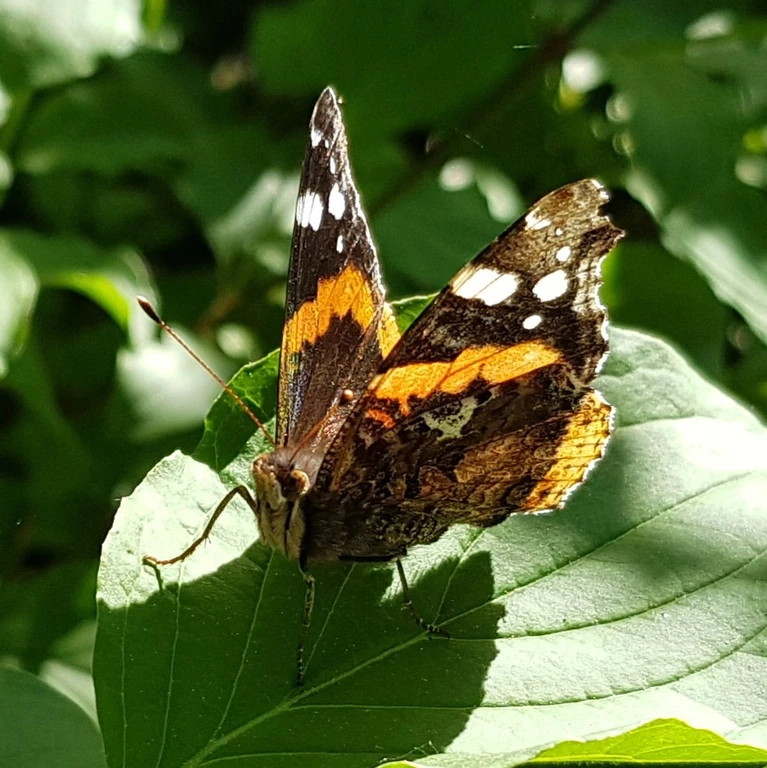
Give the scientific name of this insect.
Vanessa atalanta
